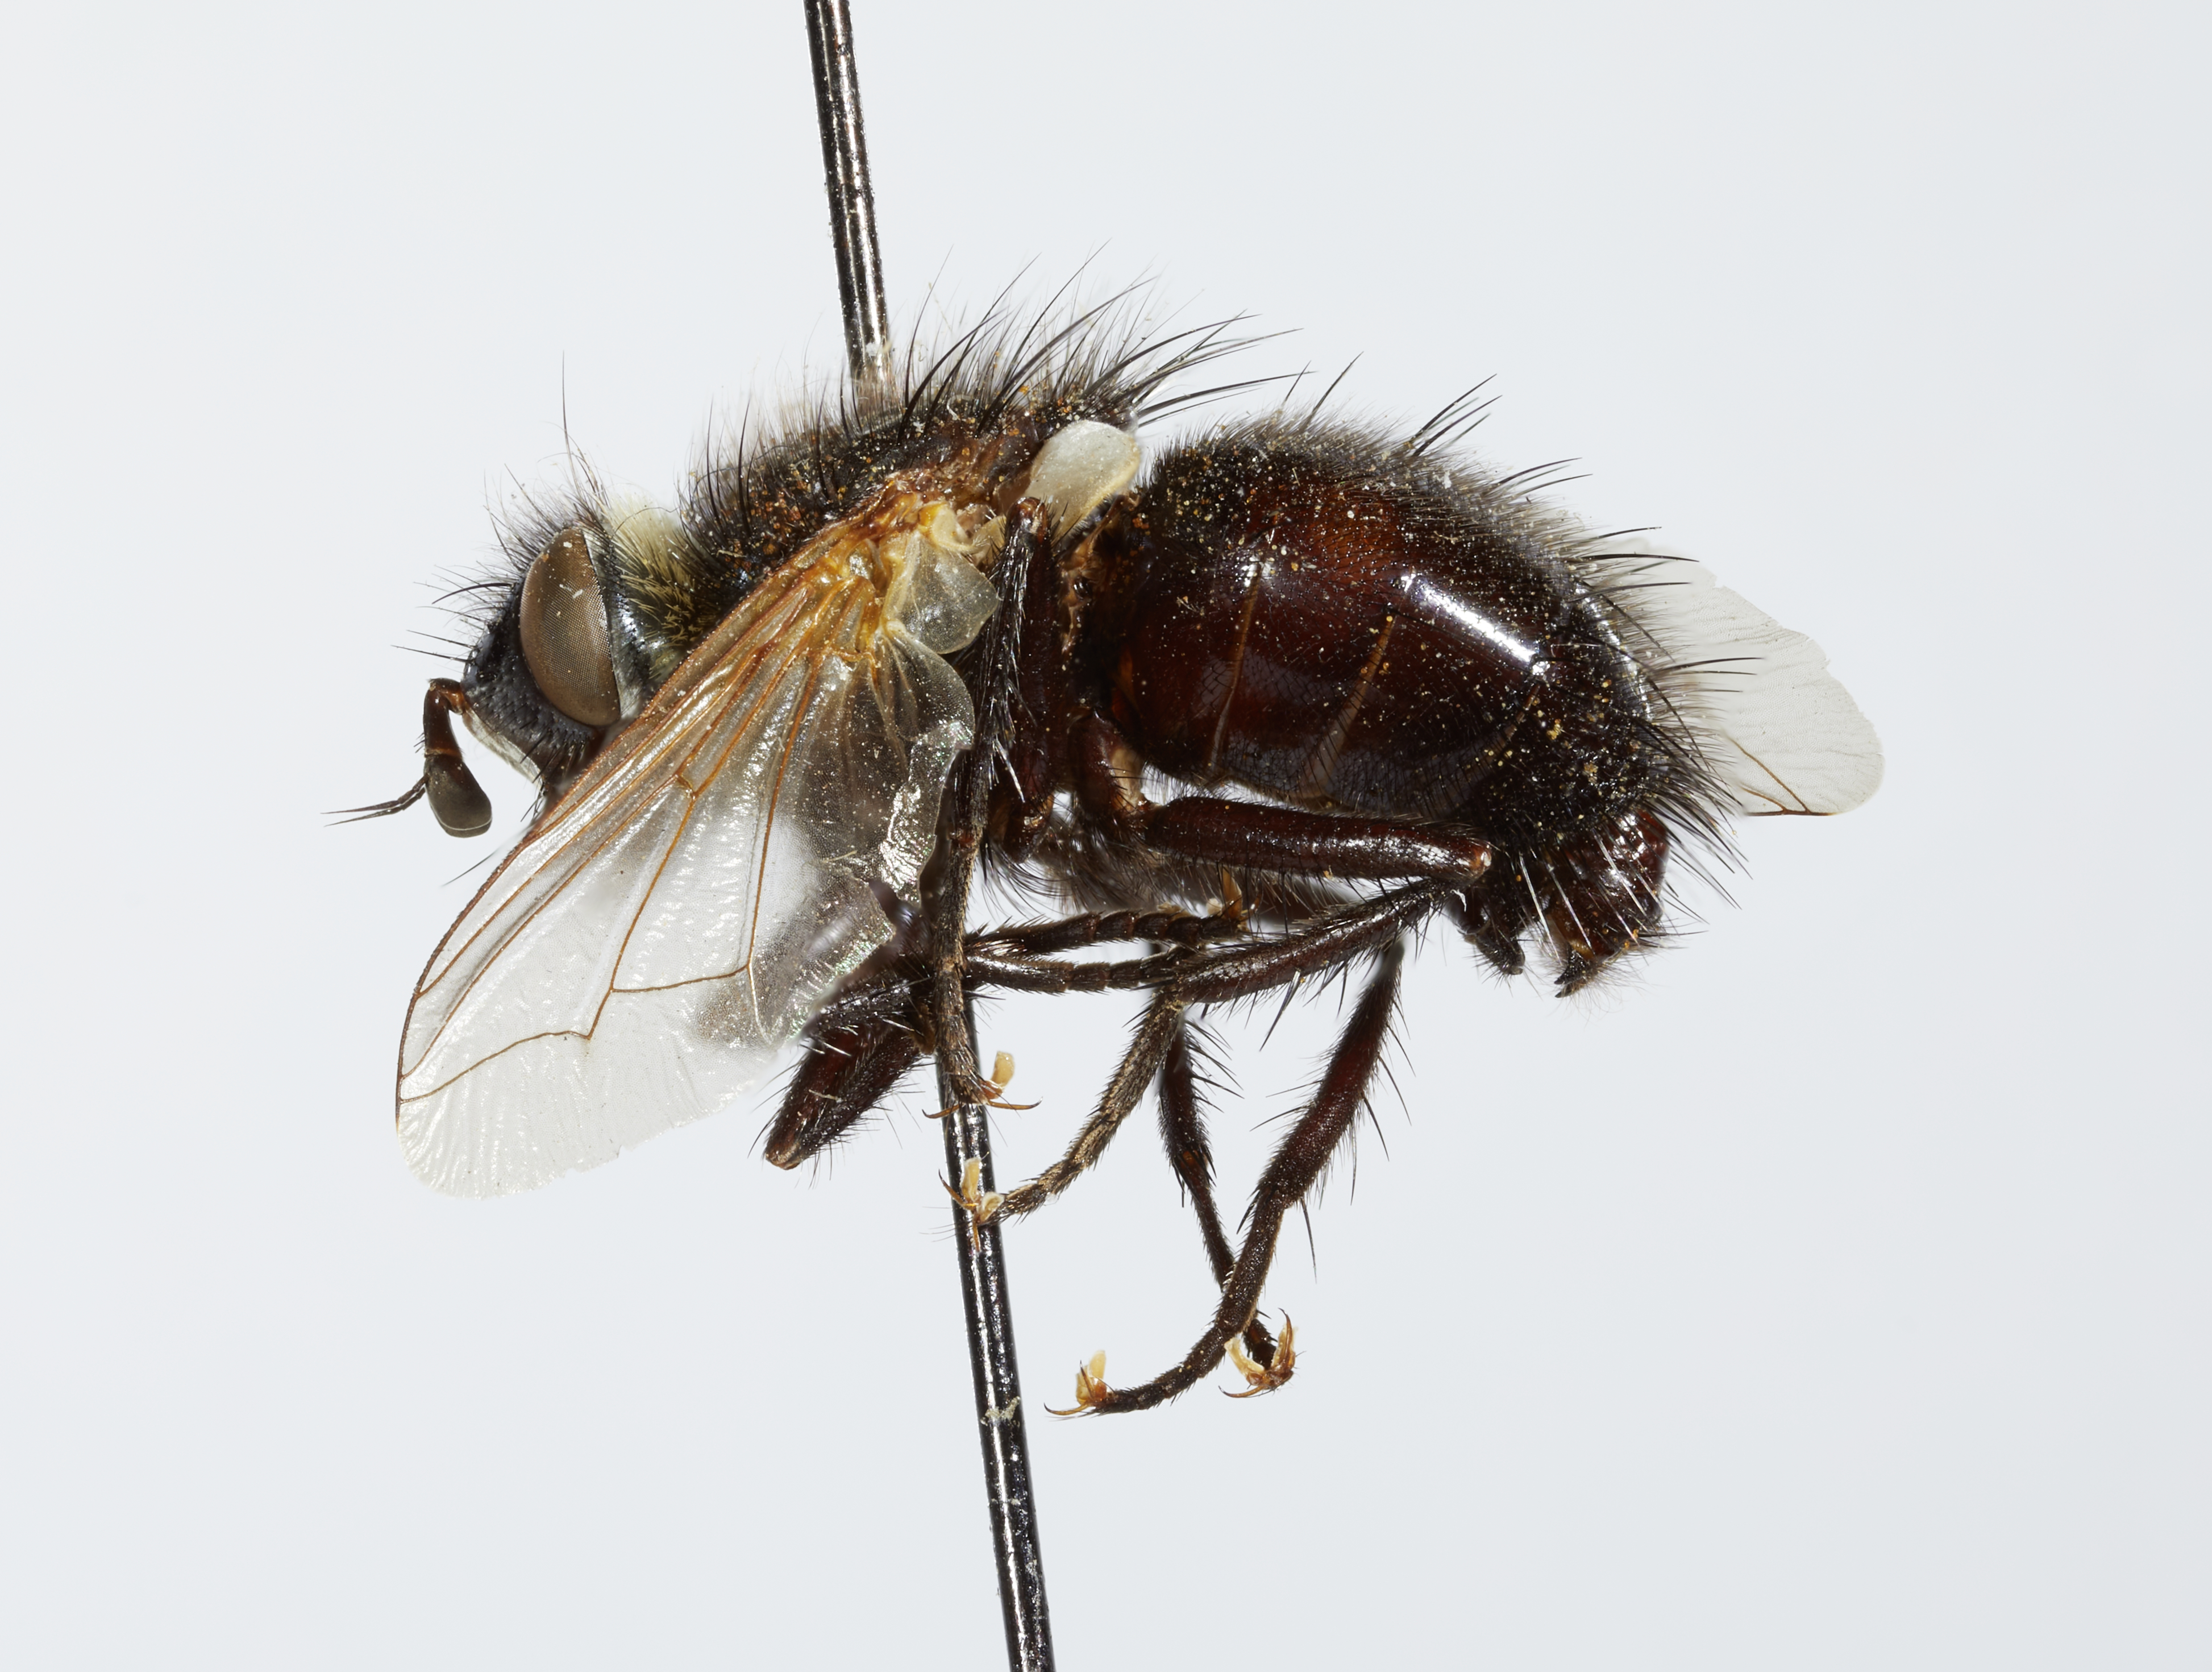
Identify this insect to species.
Panzeriopsis curriei
